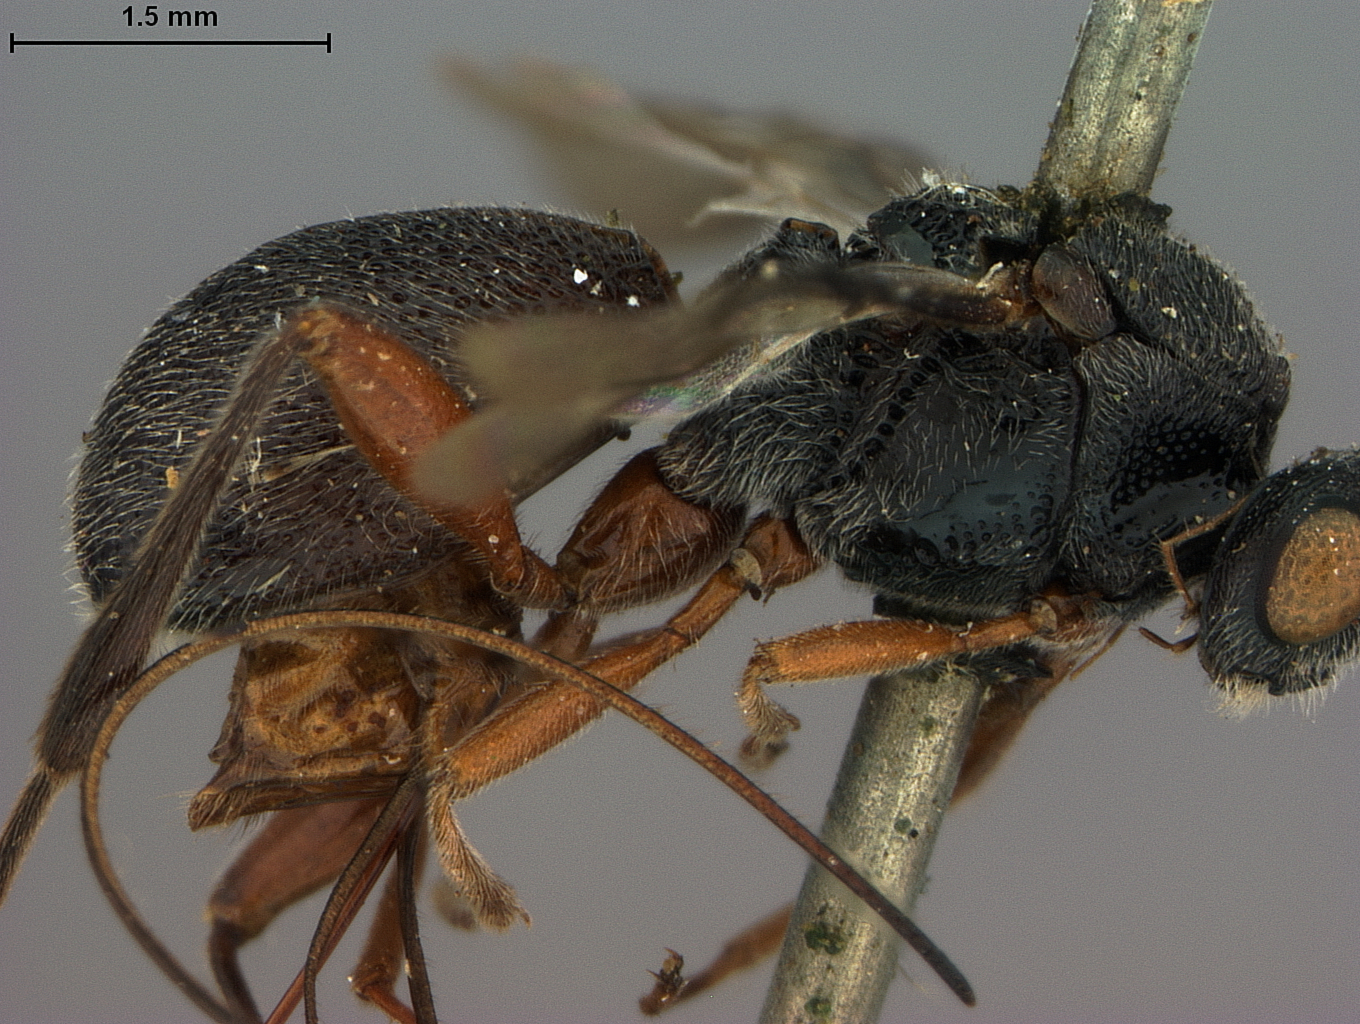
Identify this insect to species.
Urosigalphus armatus
